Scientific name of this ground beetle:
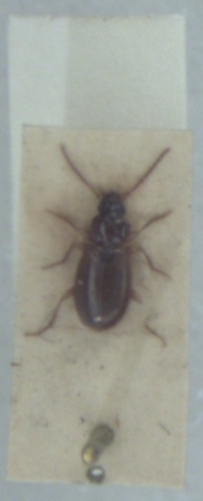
Trechus obtusus
